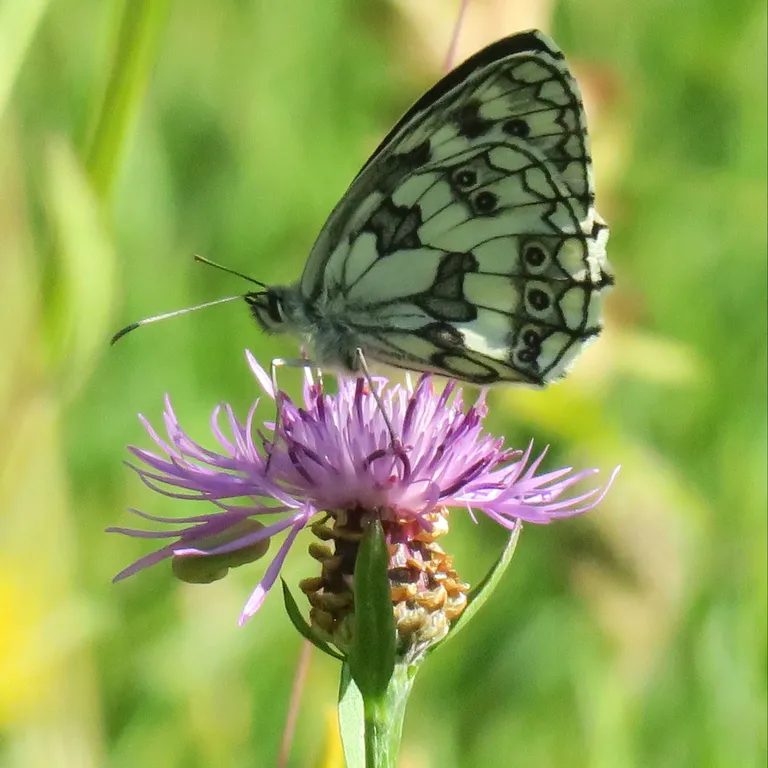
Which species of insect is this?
Melanargia galathea
